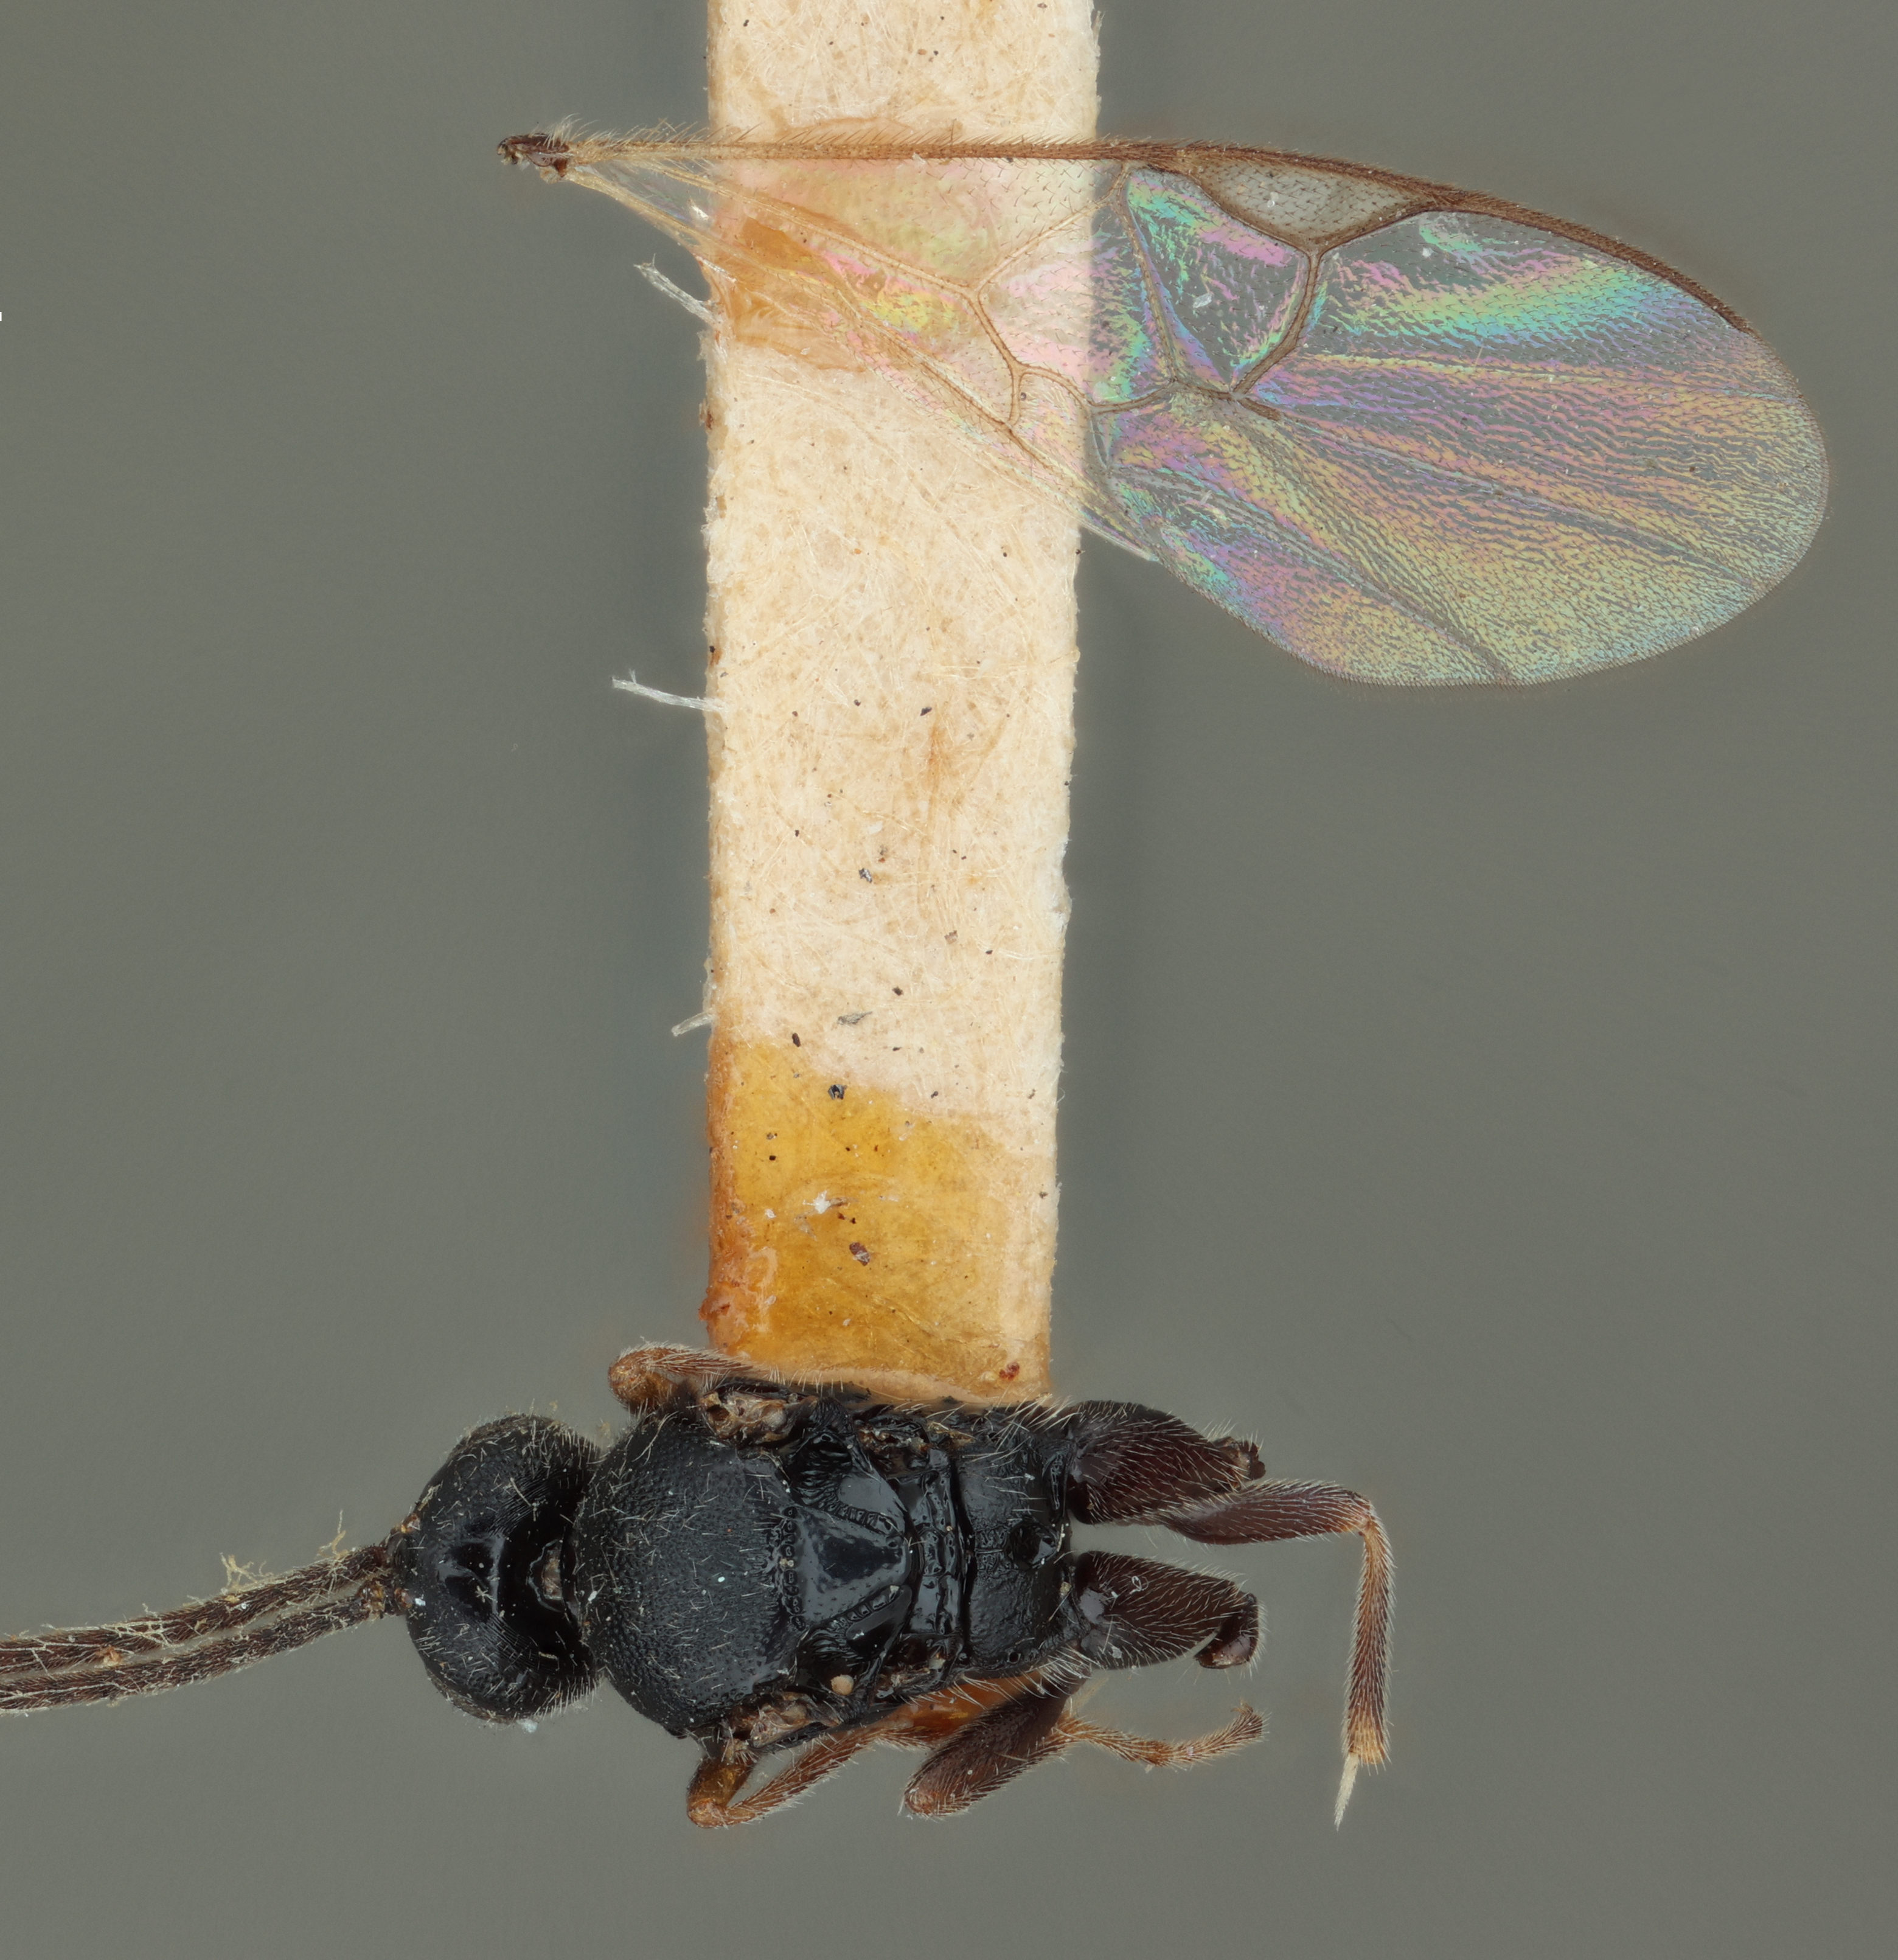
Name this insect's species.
Apanteles tulis
